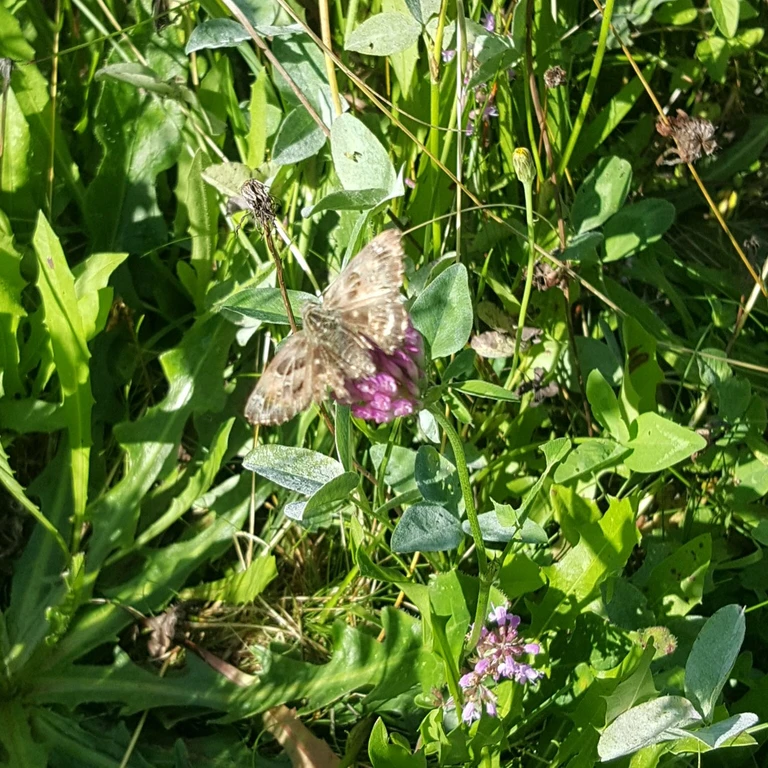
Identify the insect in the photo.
Carcharodus alceae
